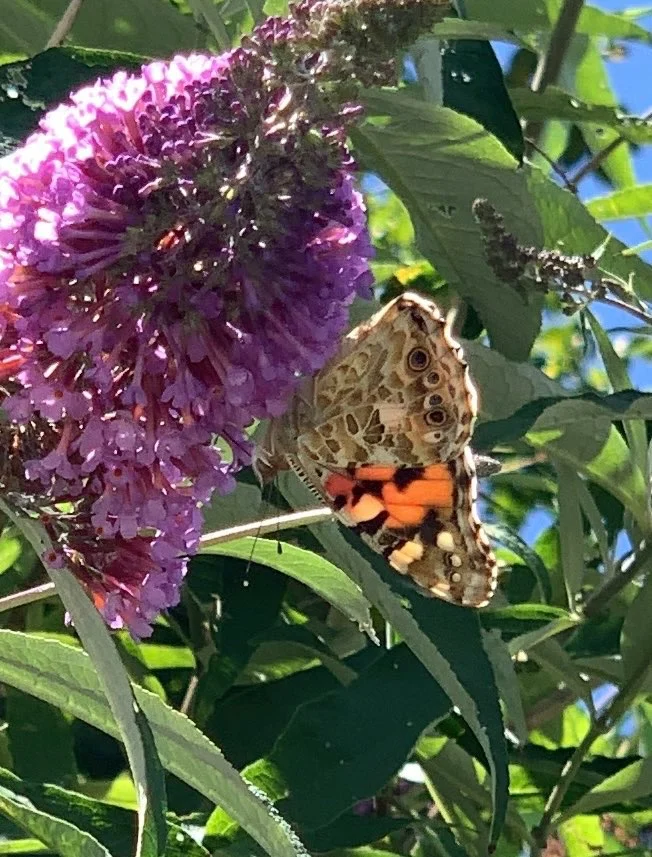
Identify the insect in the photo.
Vanessa cardui
